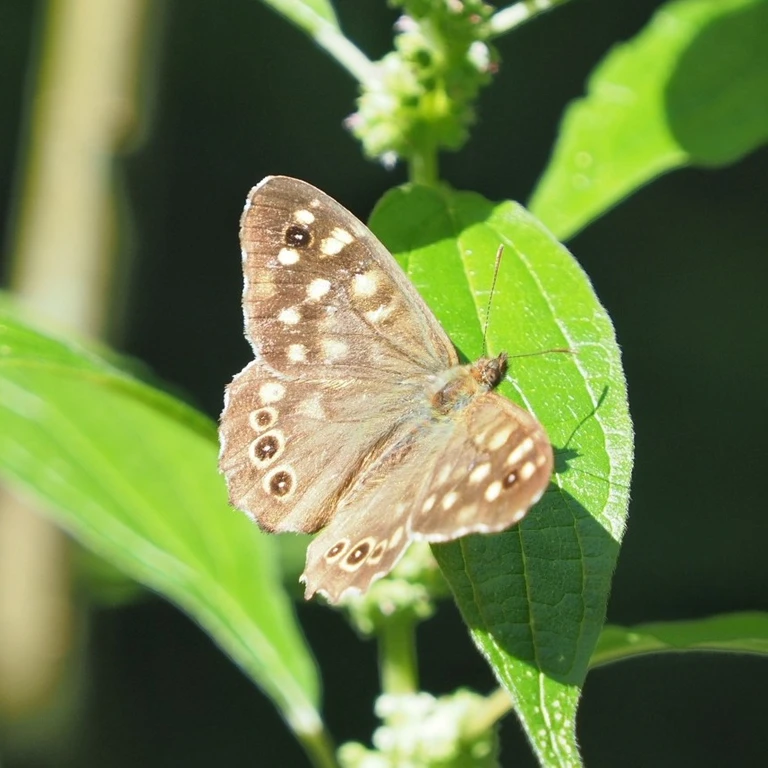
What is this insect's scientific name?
Pararge aegeria
